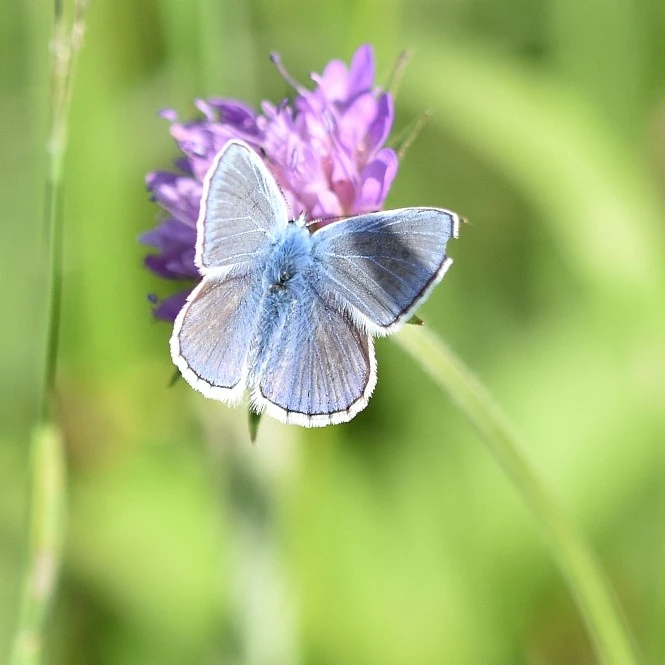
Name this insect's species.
Polyommatus icarus
